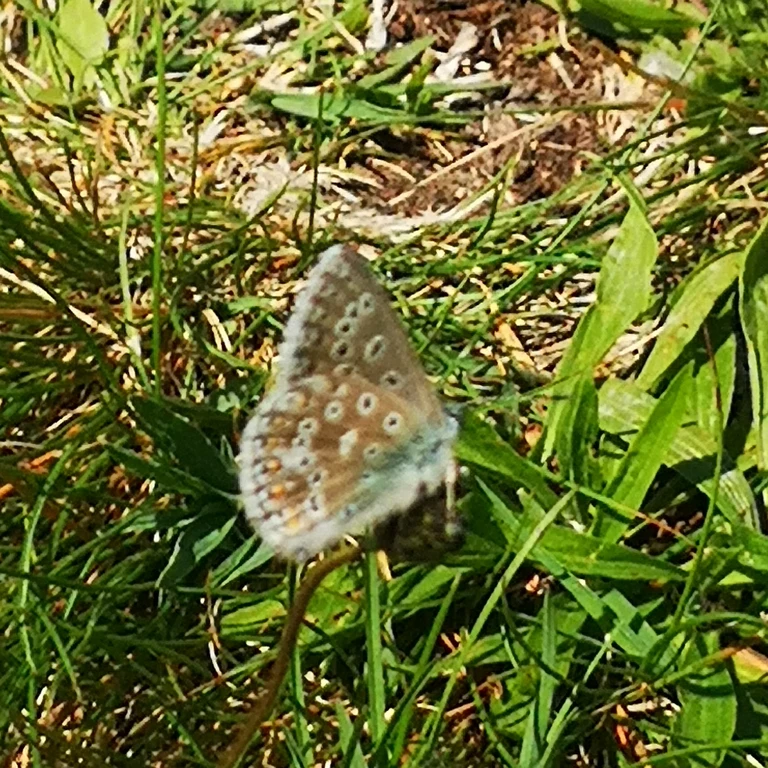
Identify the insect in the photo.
Lysandra bellargus
